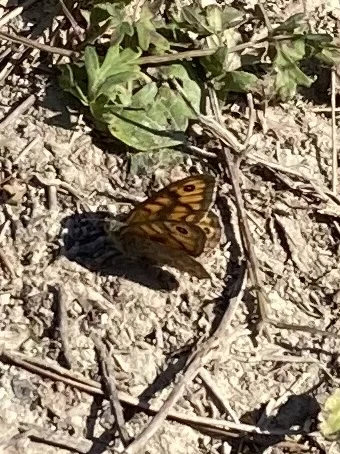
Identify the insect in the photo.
Lasiommata megera (also Pararge megera)
